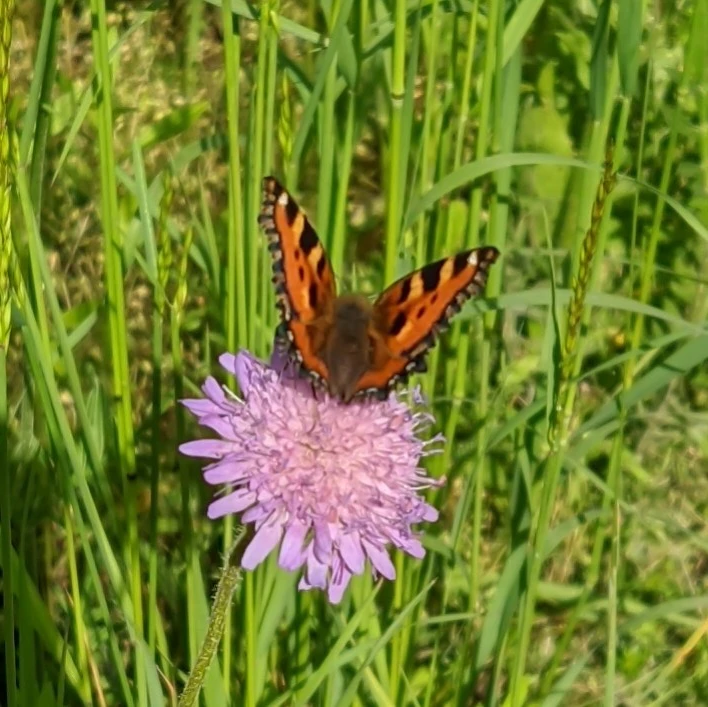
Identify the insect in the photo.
Aglais urticae
